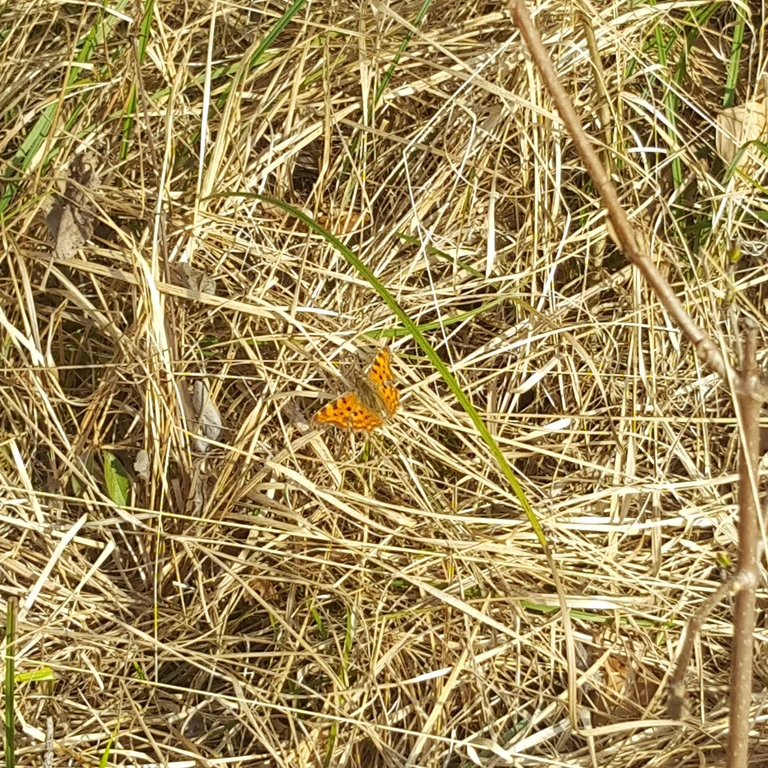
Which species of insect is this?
Polygonia c-album
